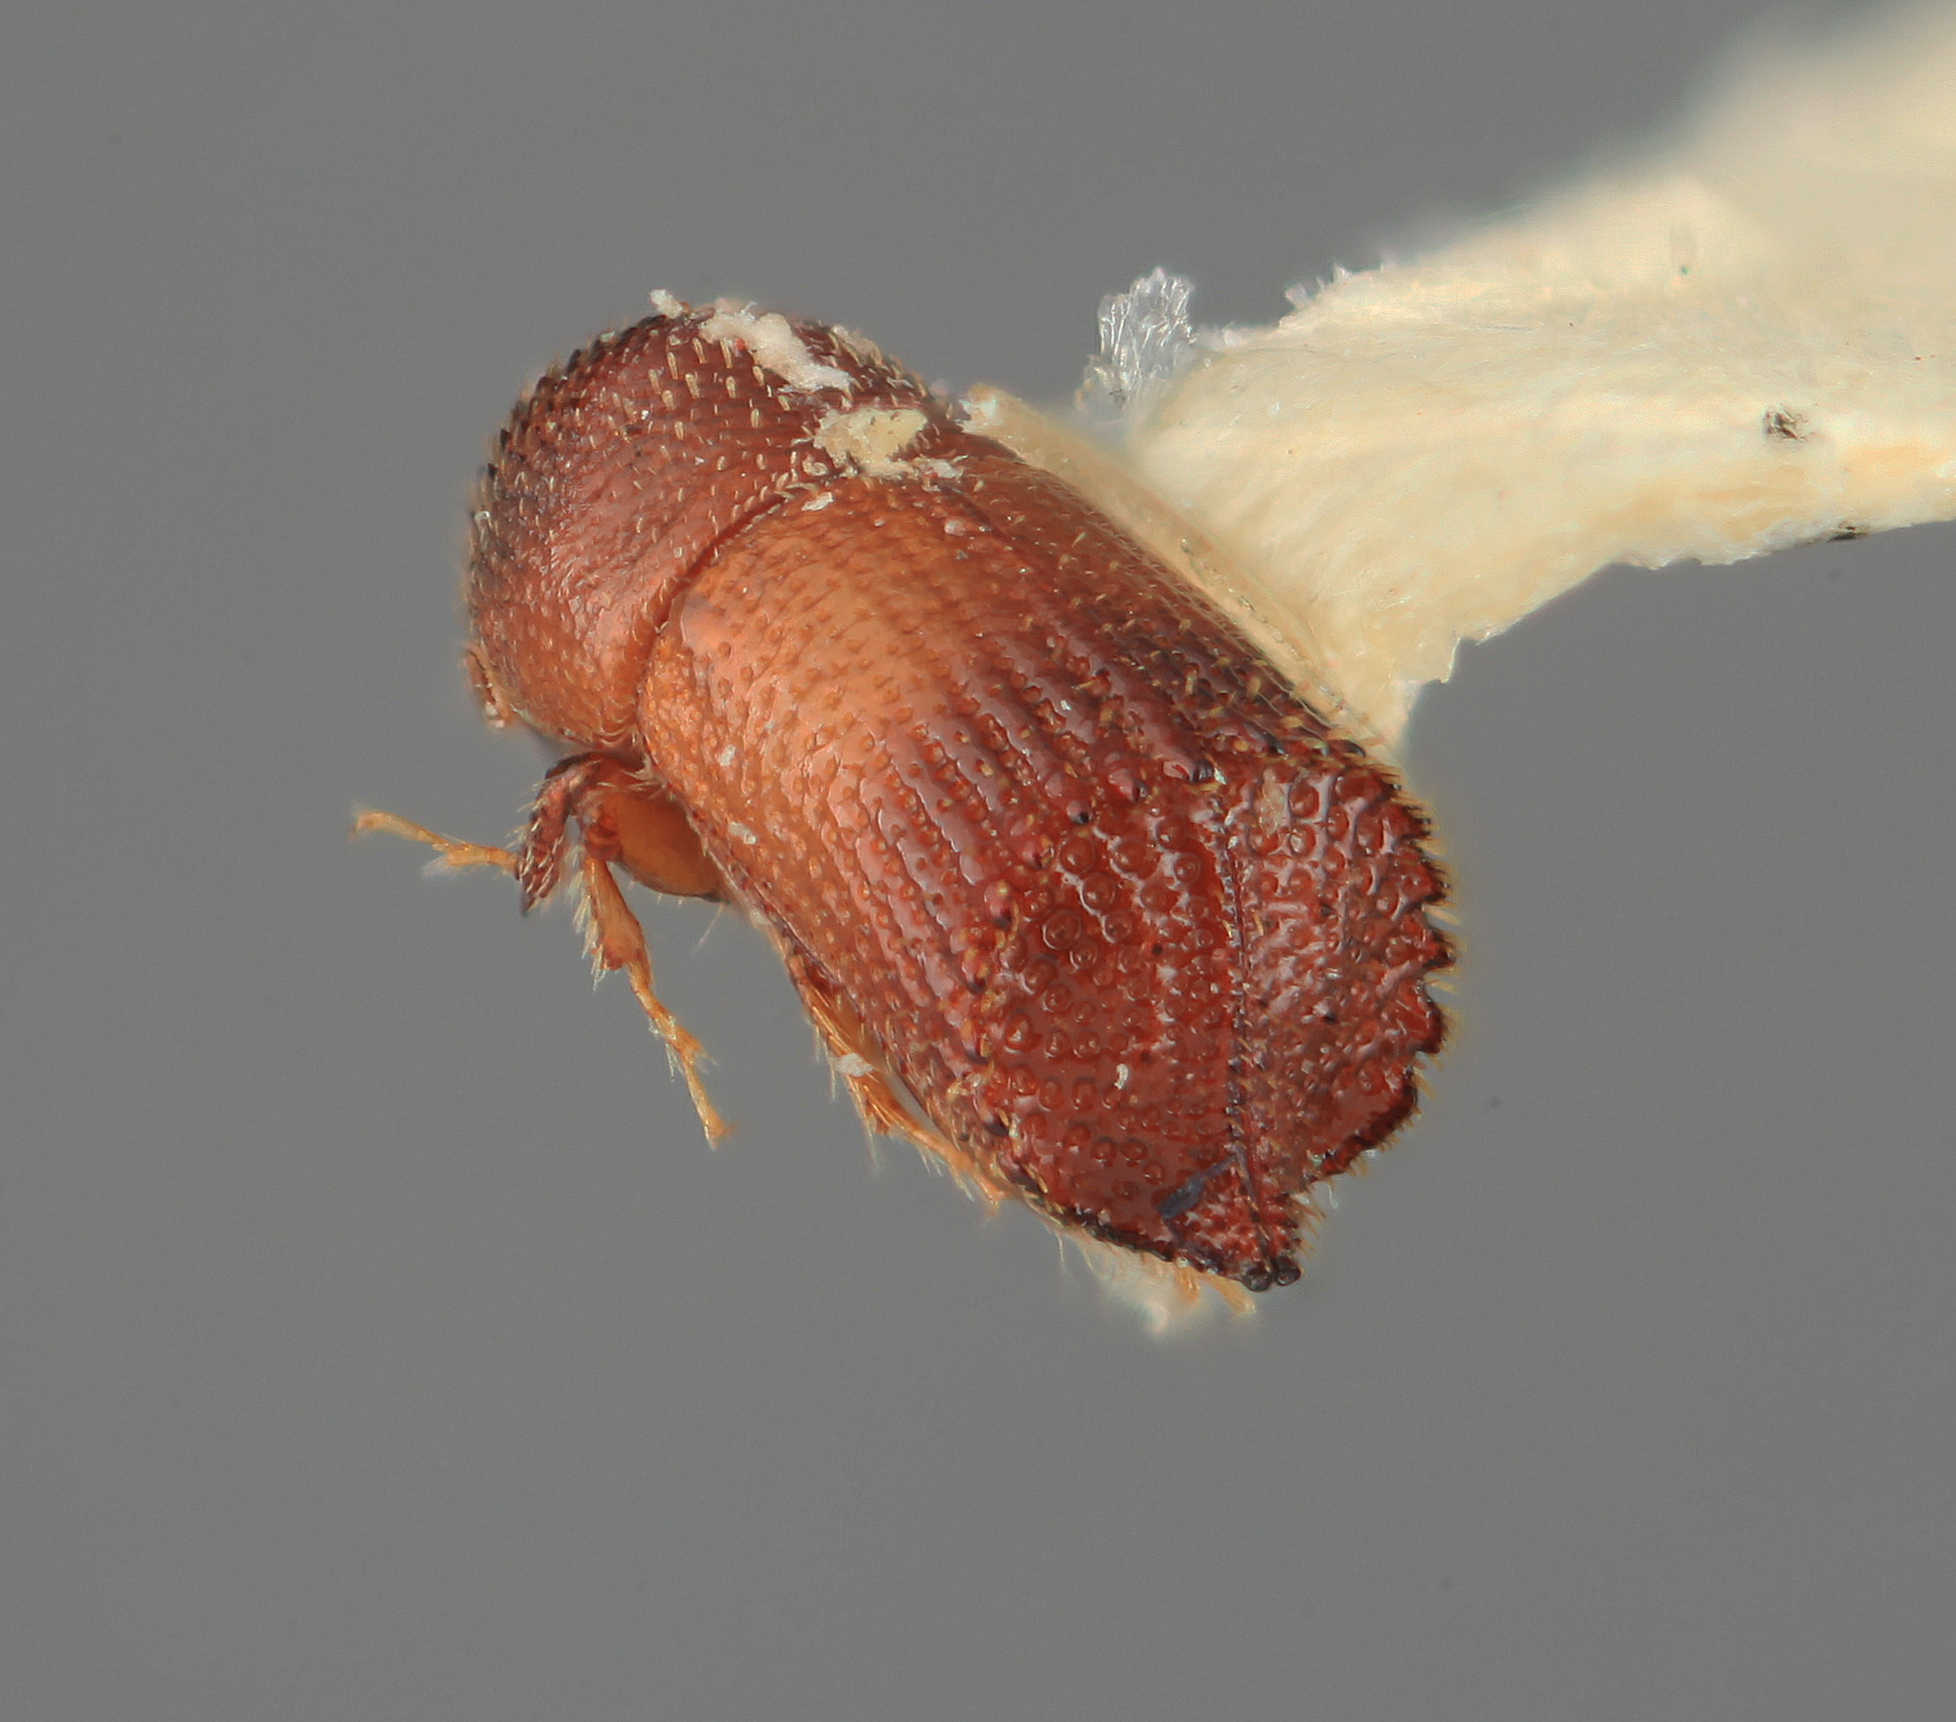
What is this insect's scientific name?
Hylocurus scitulus
